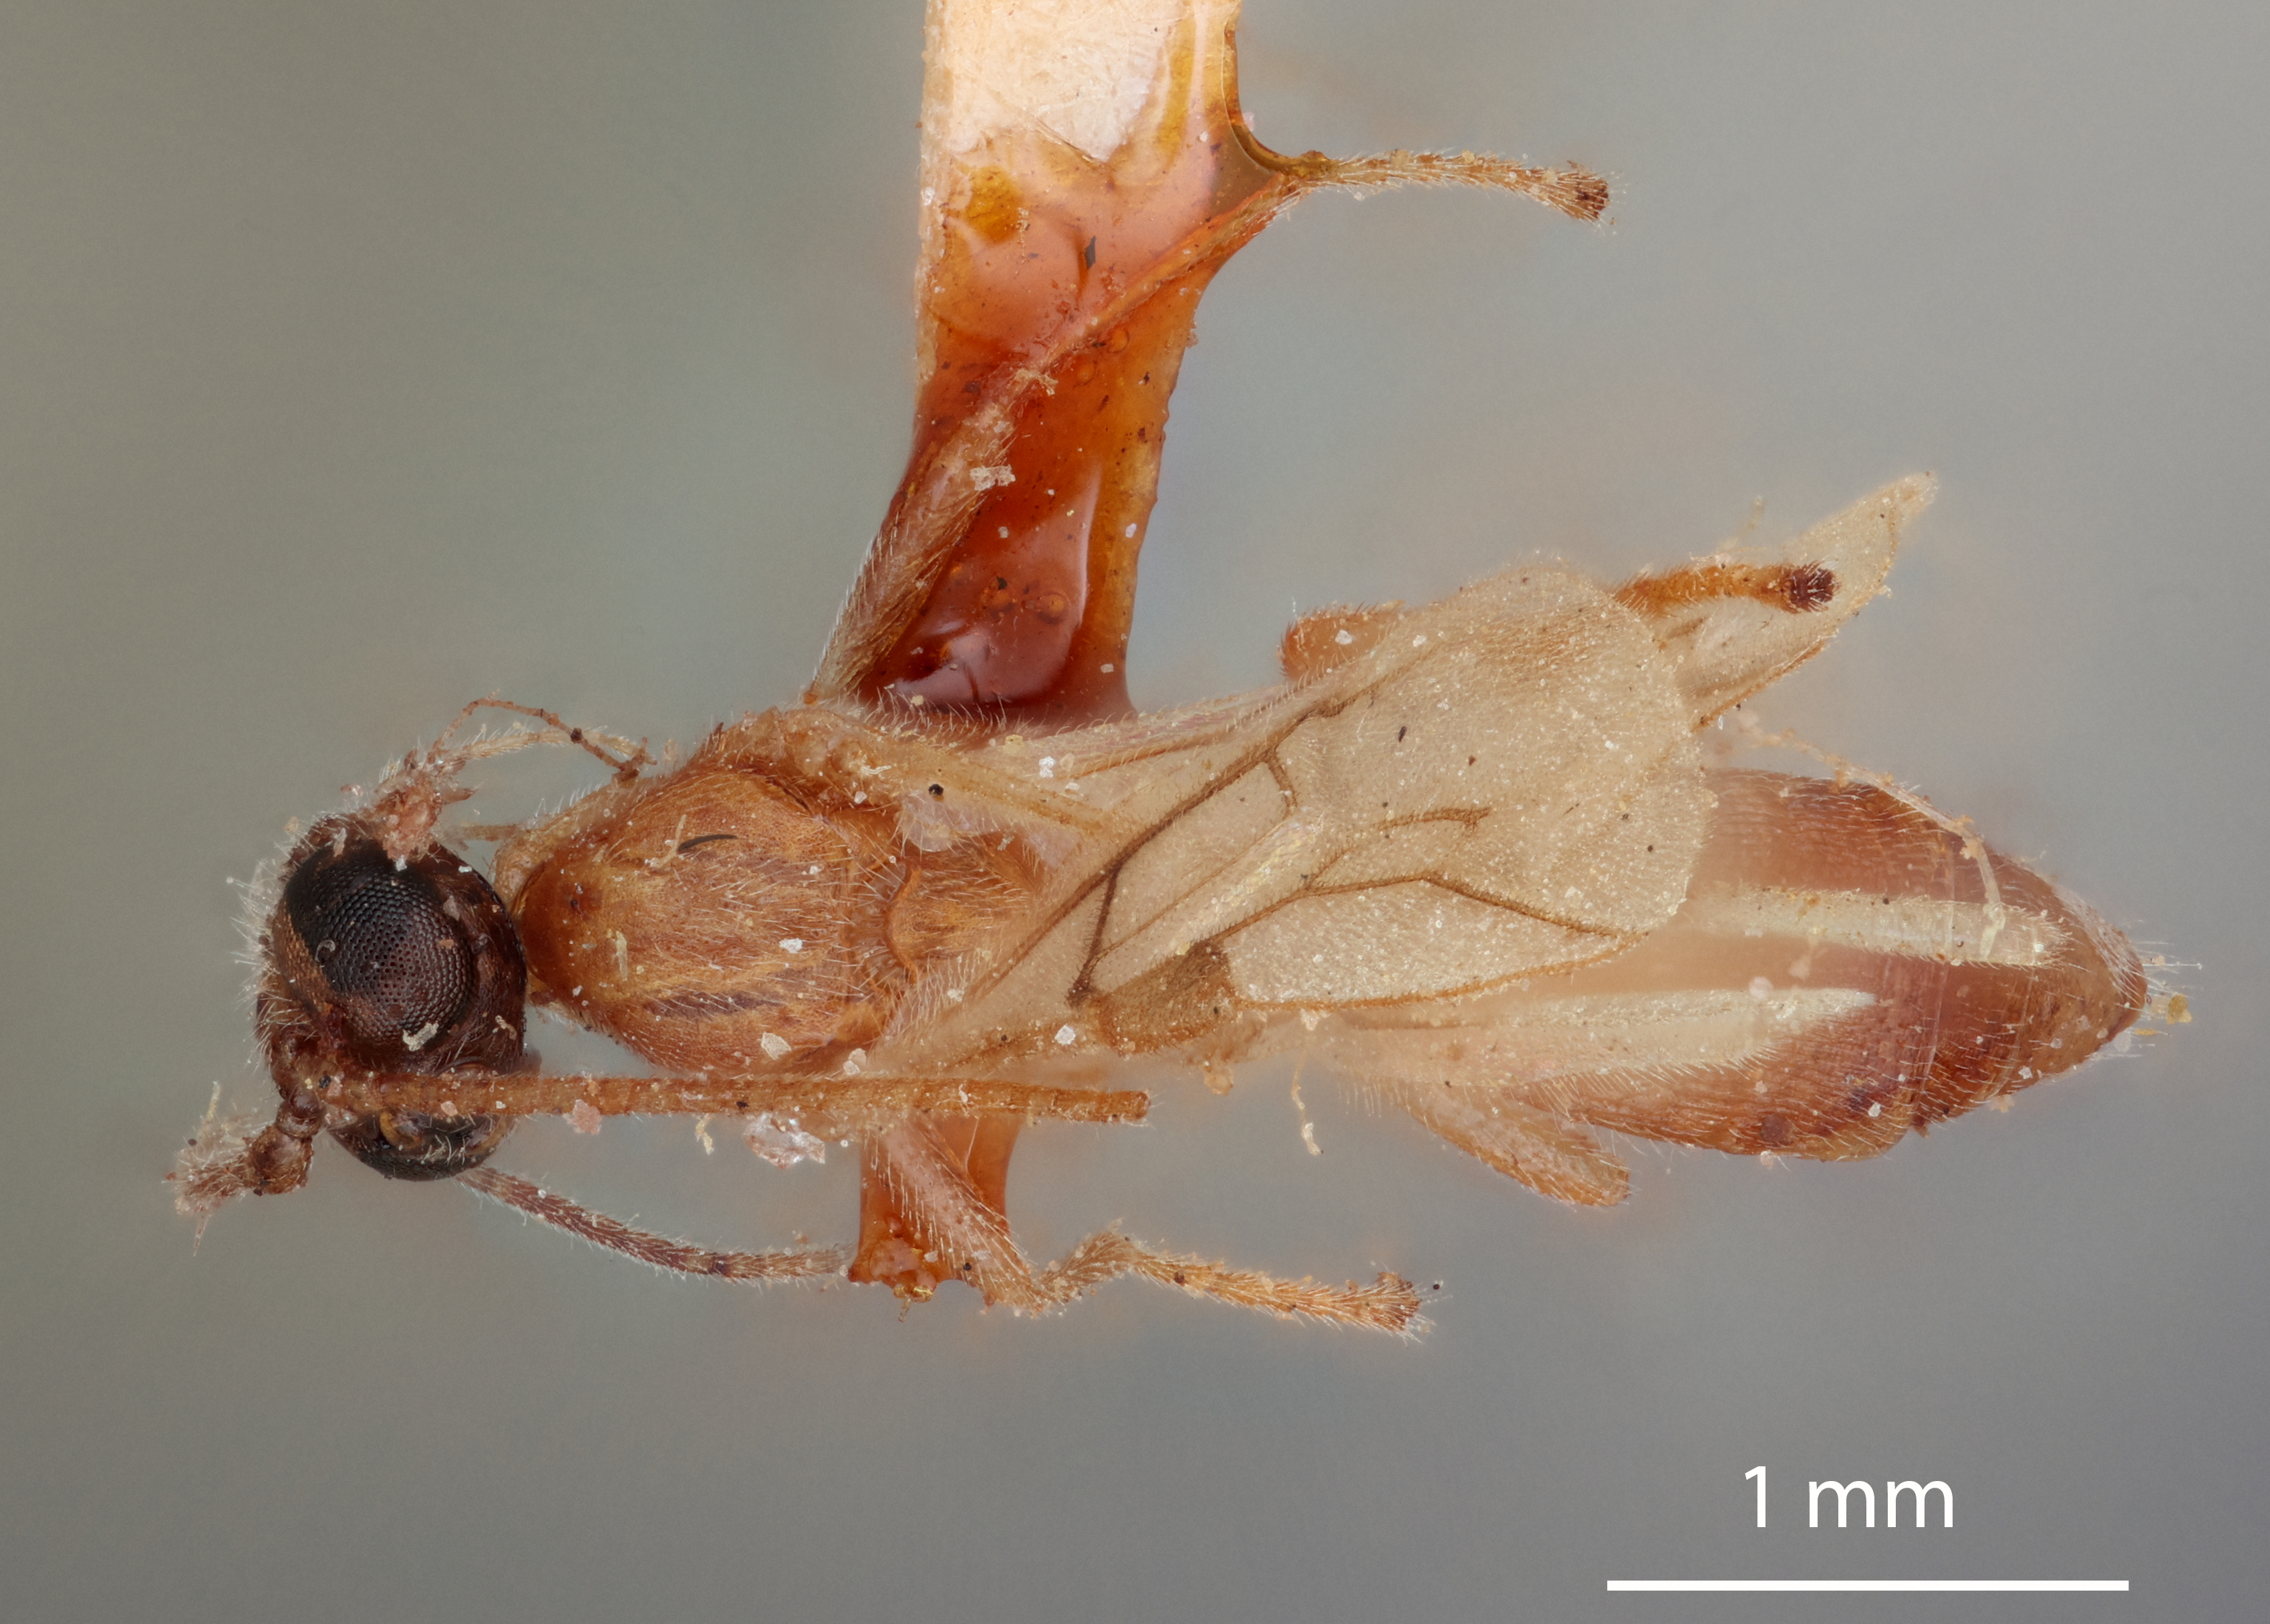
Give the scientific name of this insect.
Rogas subquadratus
